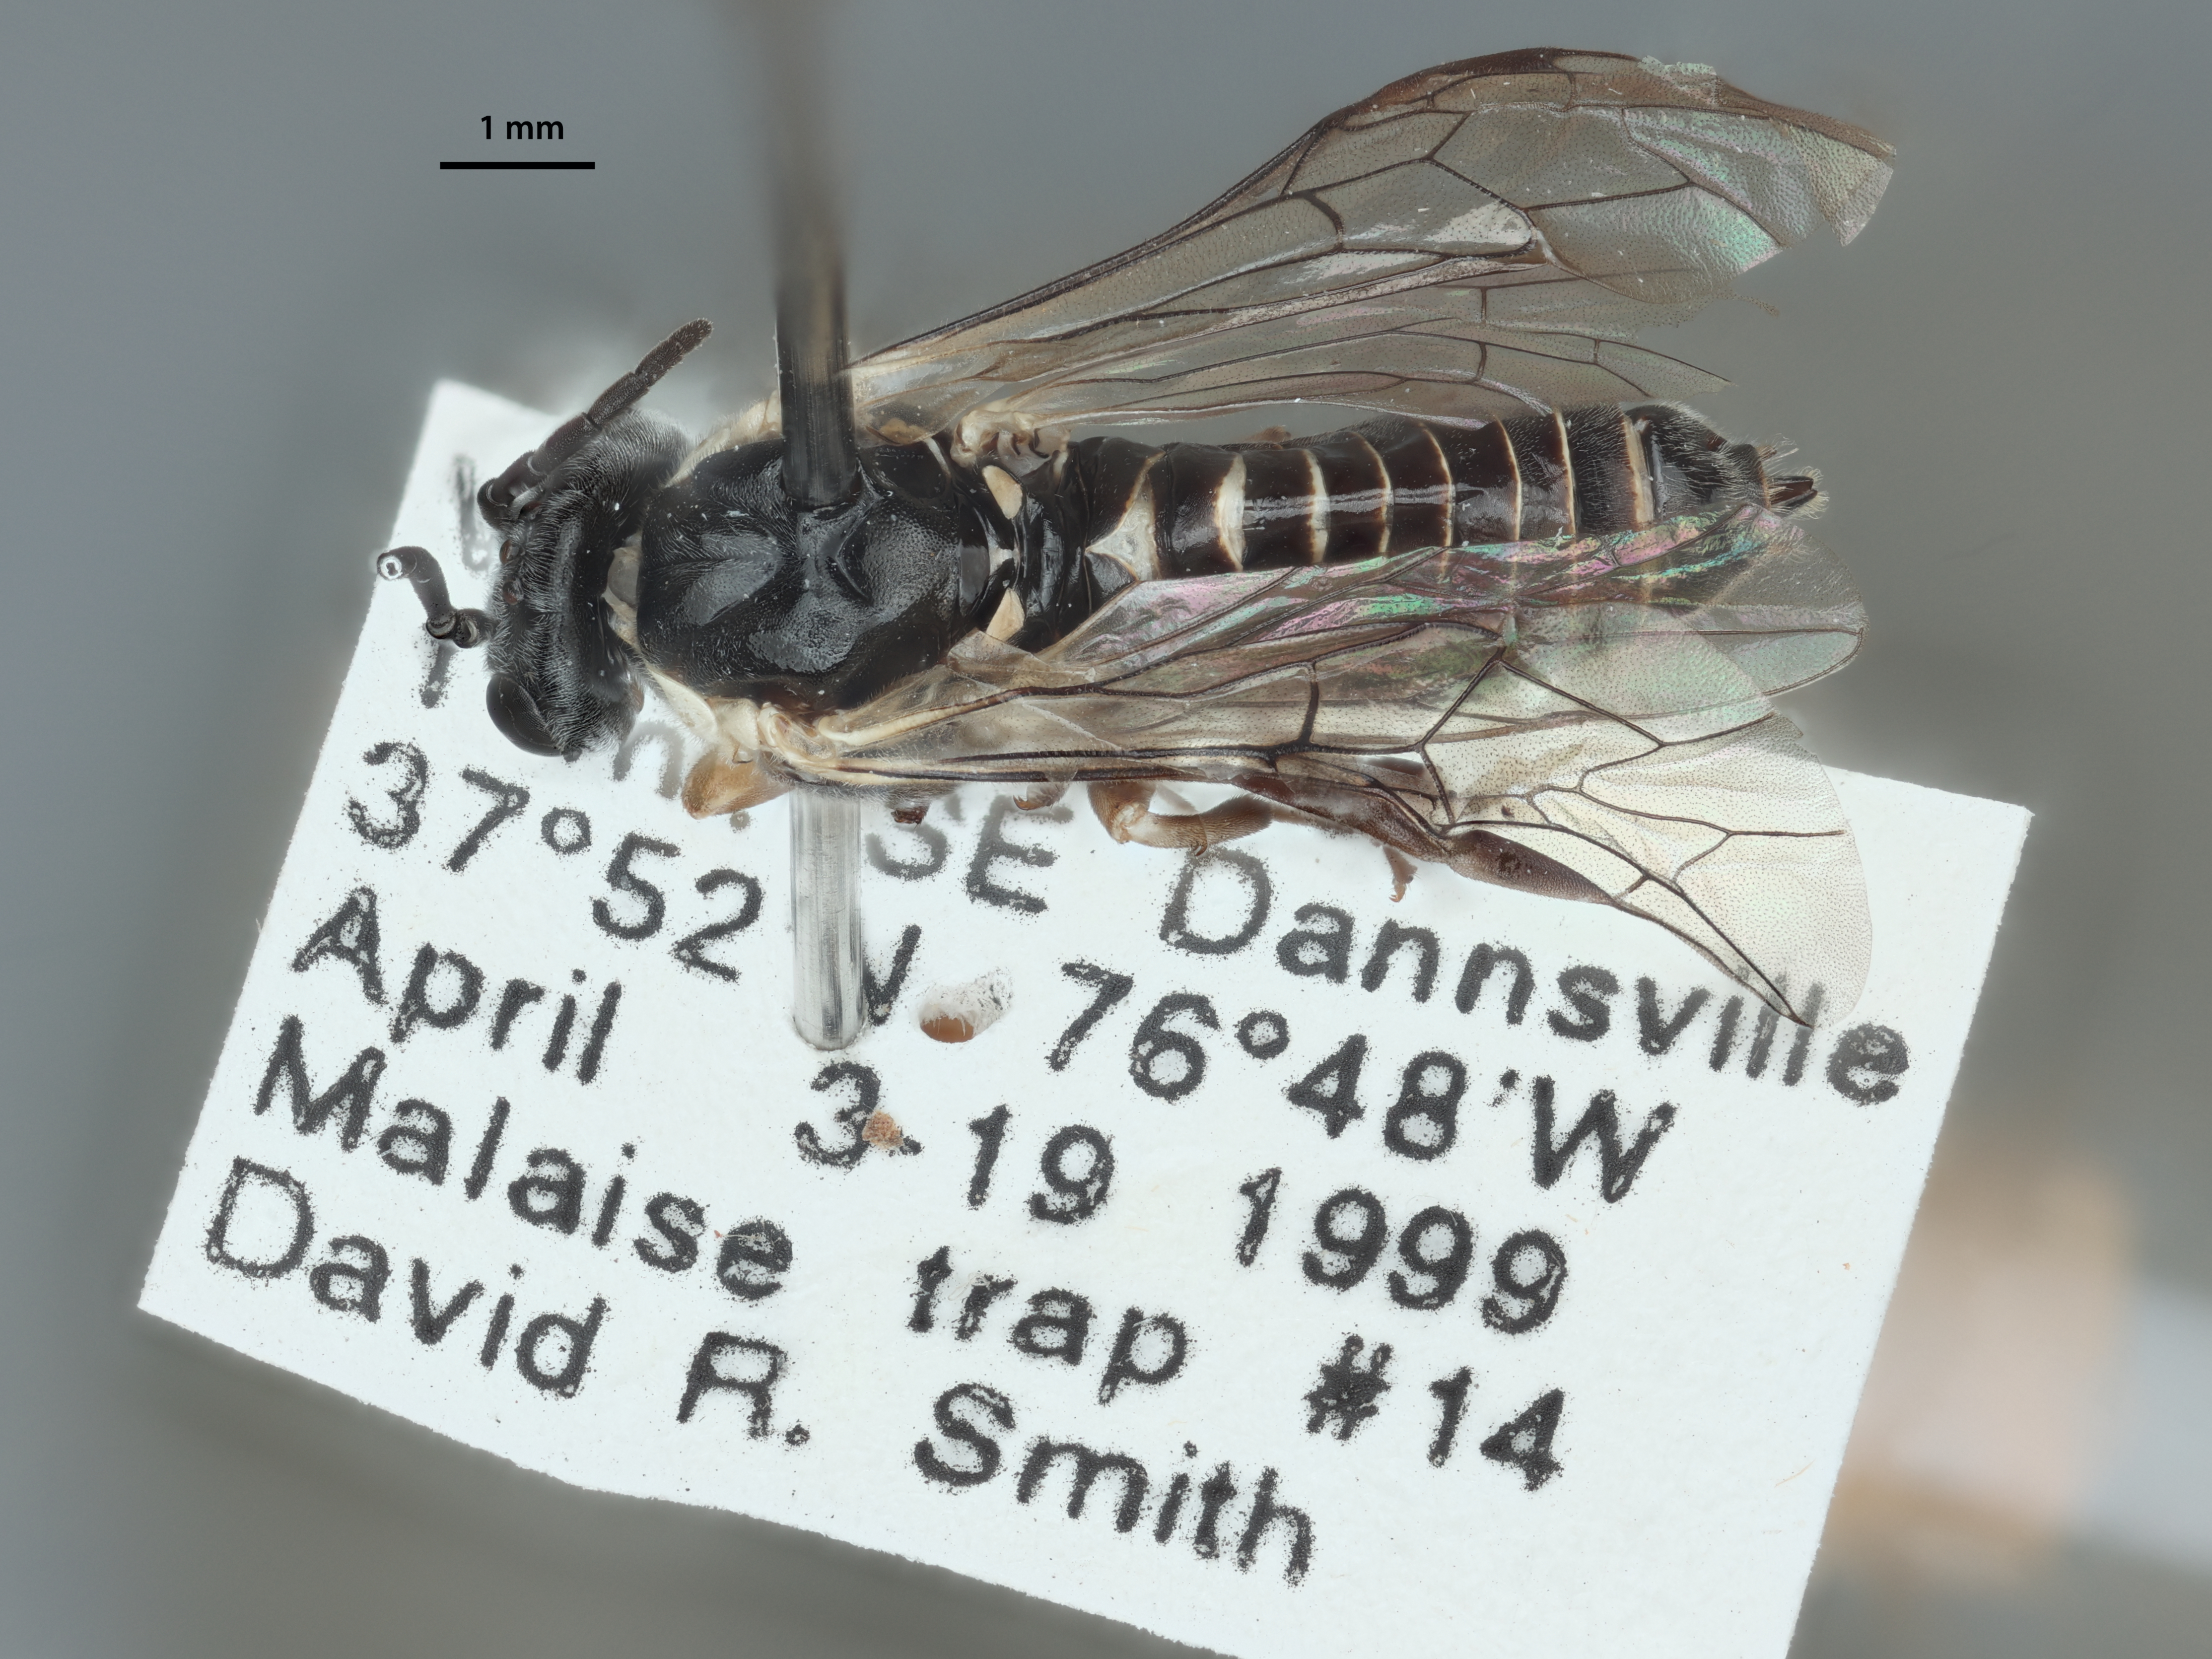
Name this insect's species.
Periclista asper
